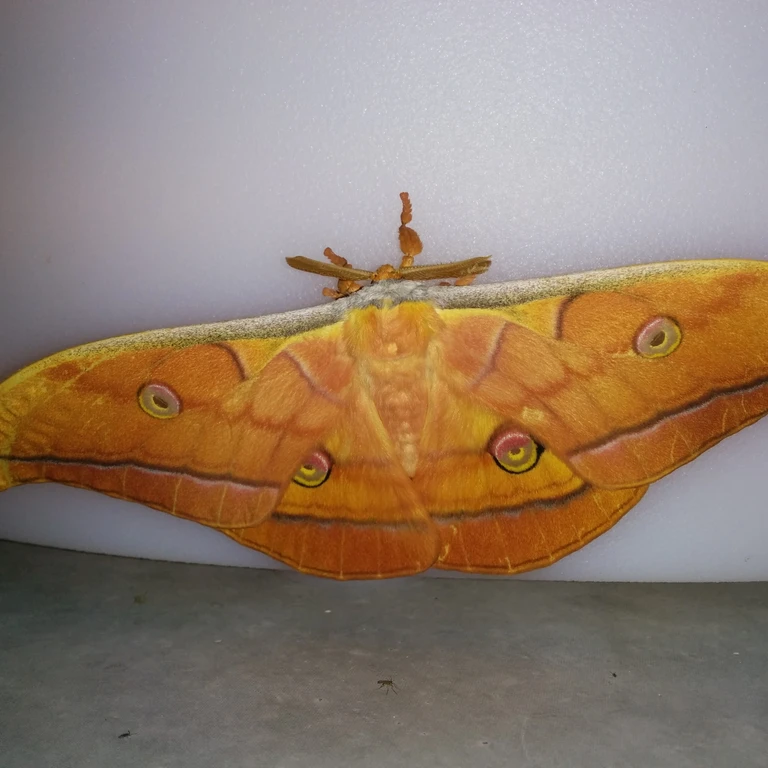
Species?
Antheraea yamamai
